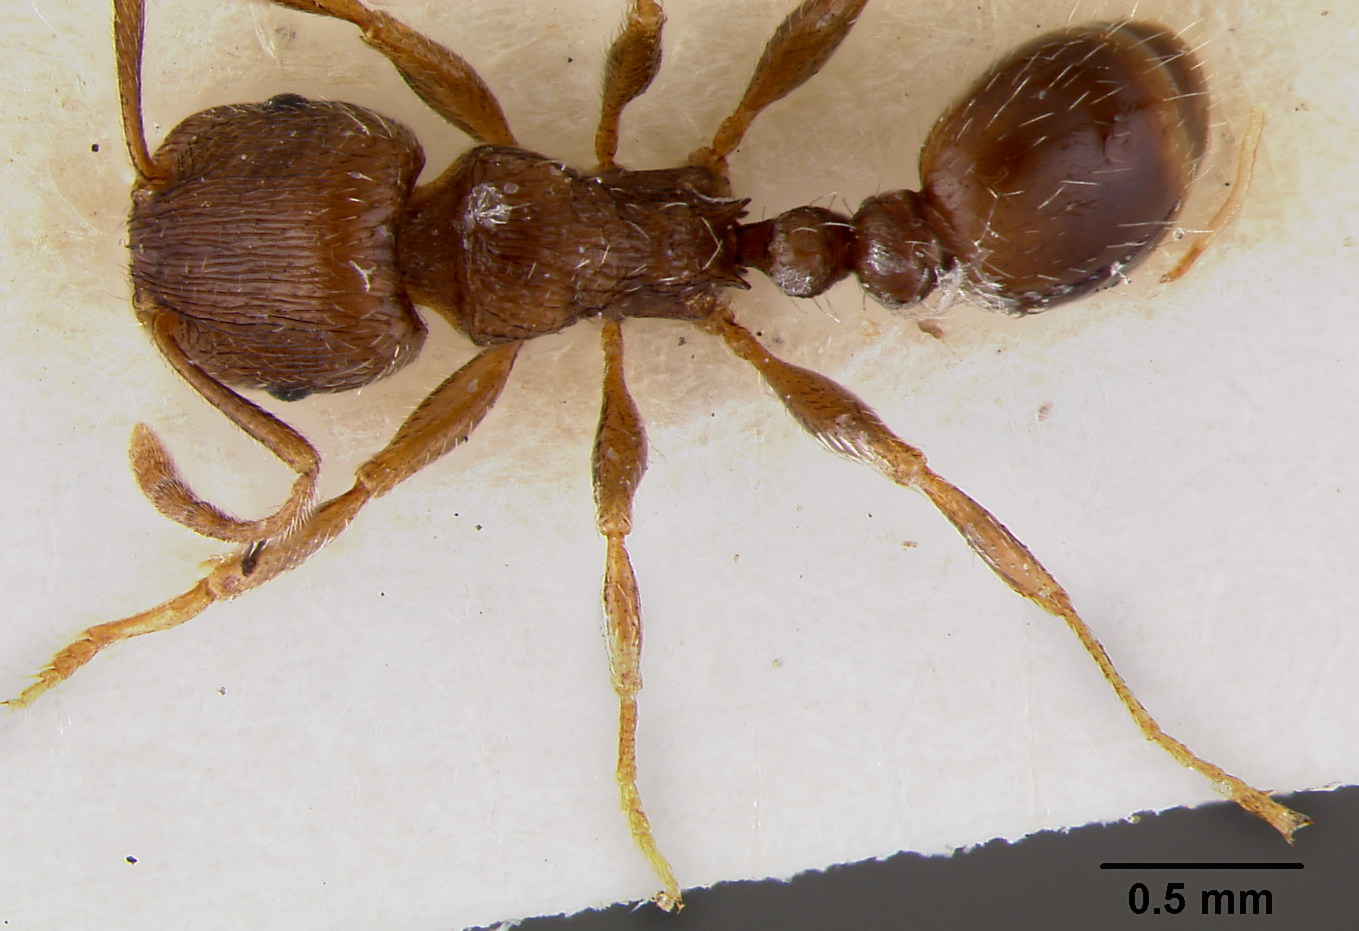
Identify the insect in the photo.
Teleutomyrmex schneideri
